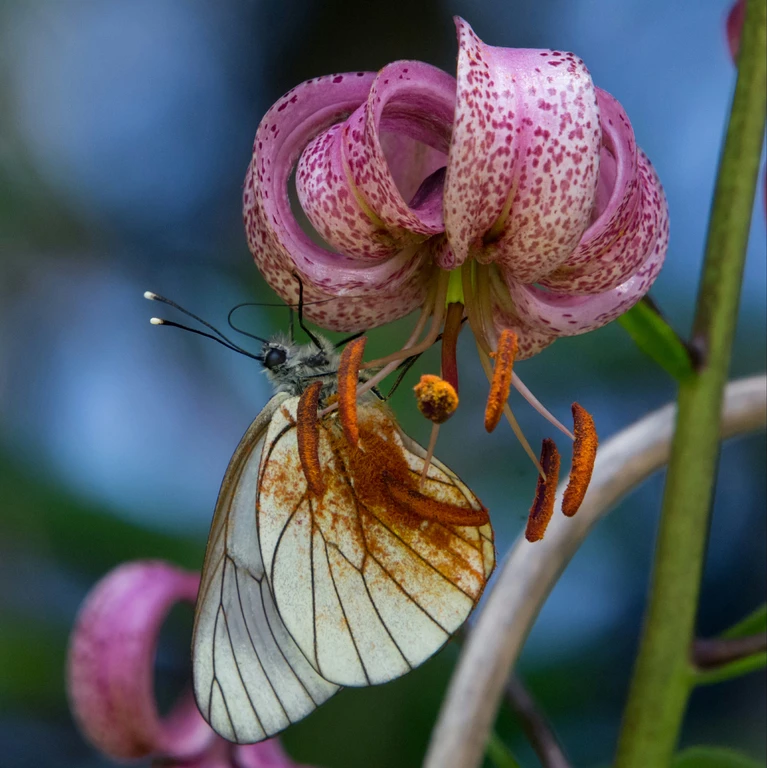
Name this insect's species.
Aporia crataegi
